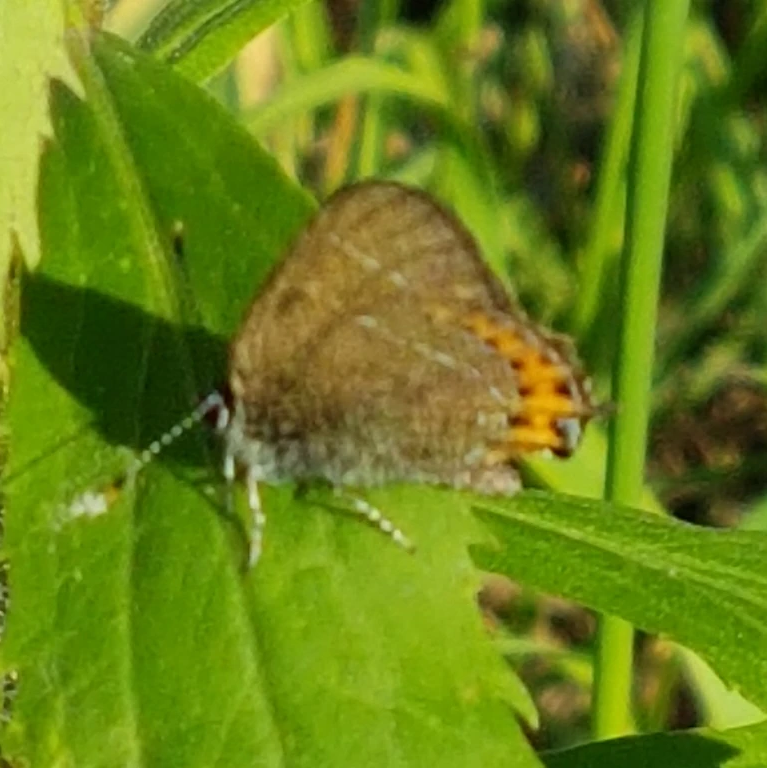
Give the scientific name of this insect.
Satyrium pruni (also Fixsenia pruni)
